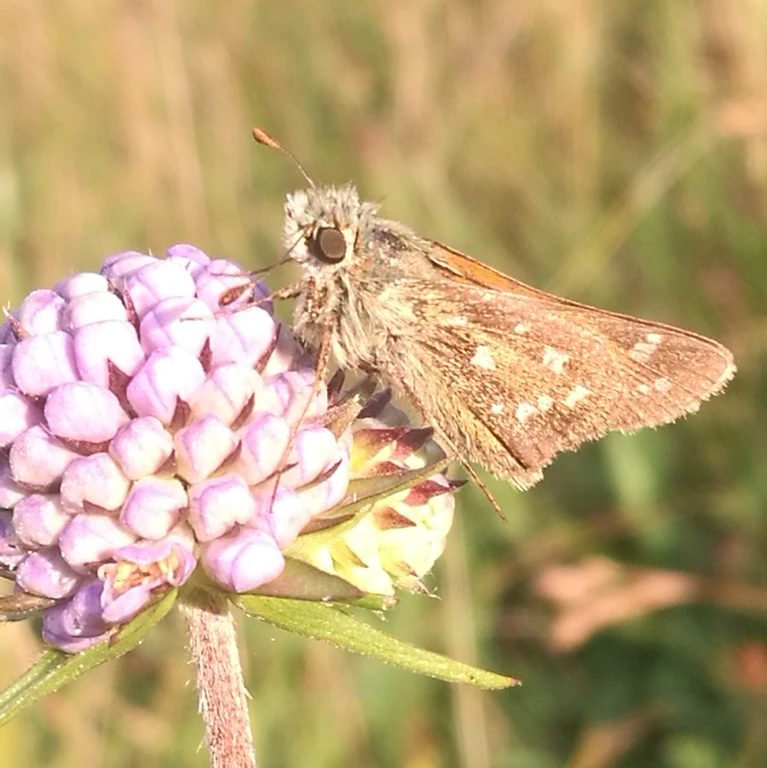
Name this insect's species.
Hesperia comma
